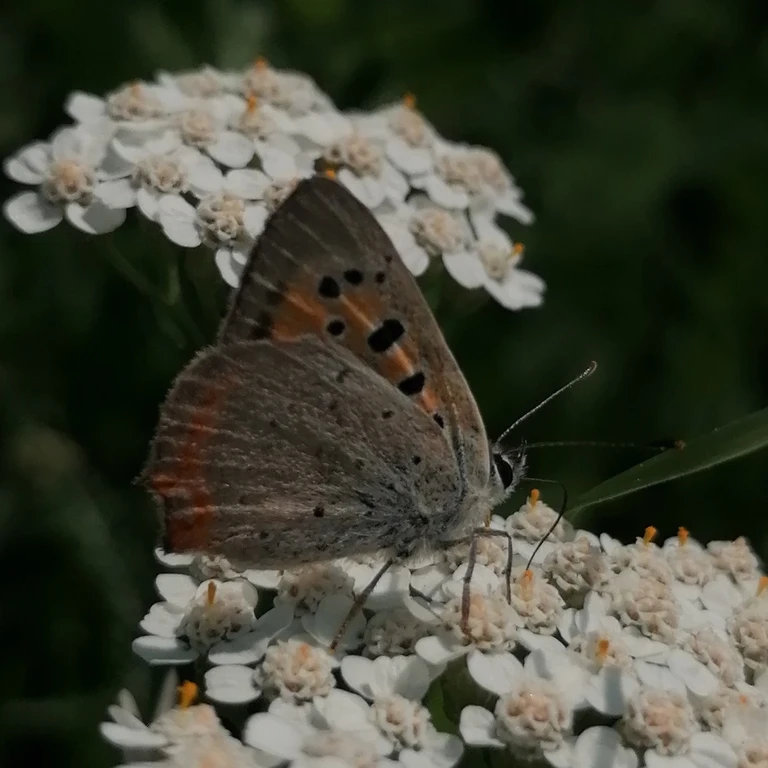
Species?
Lycaena phlaeas
